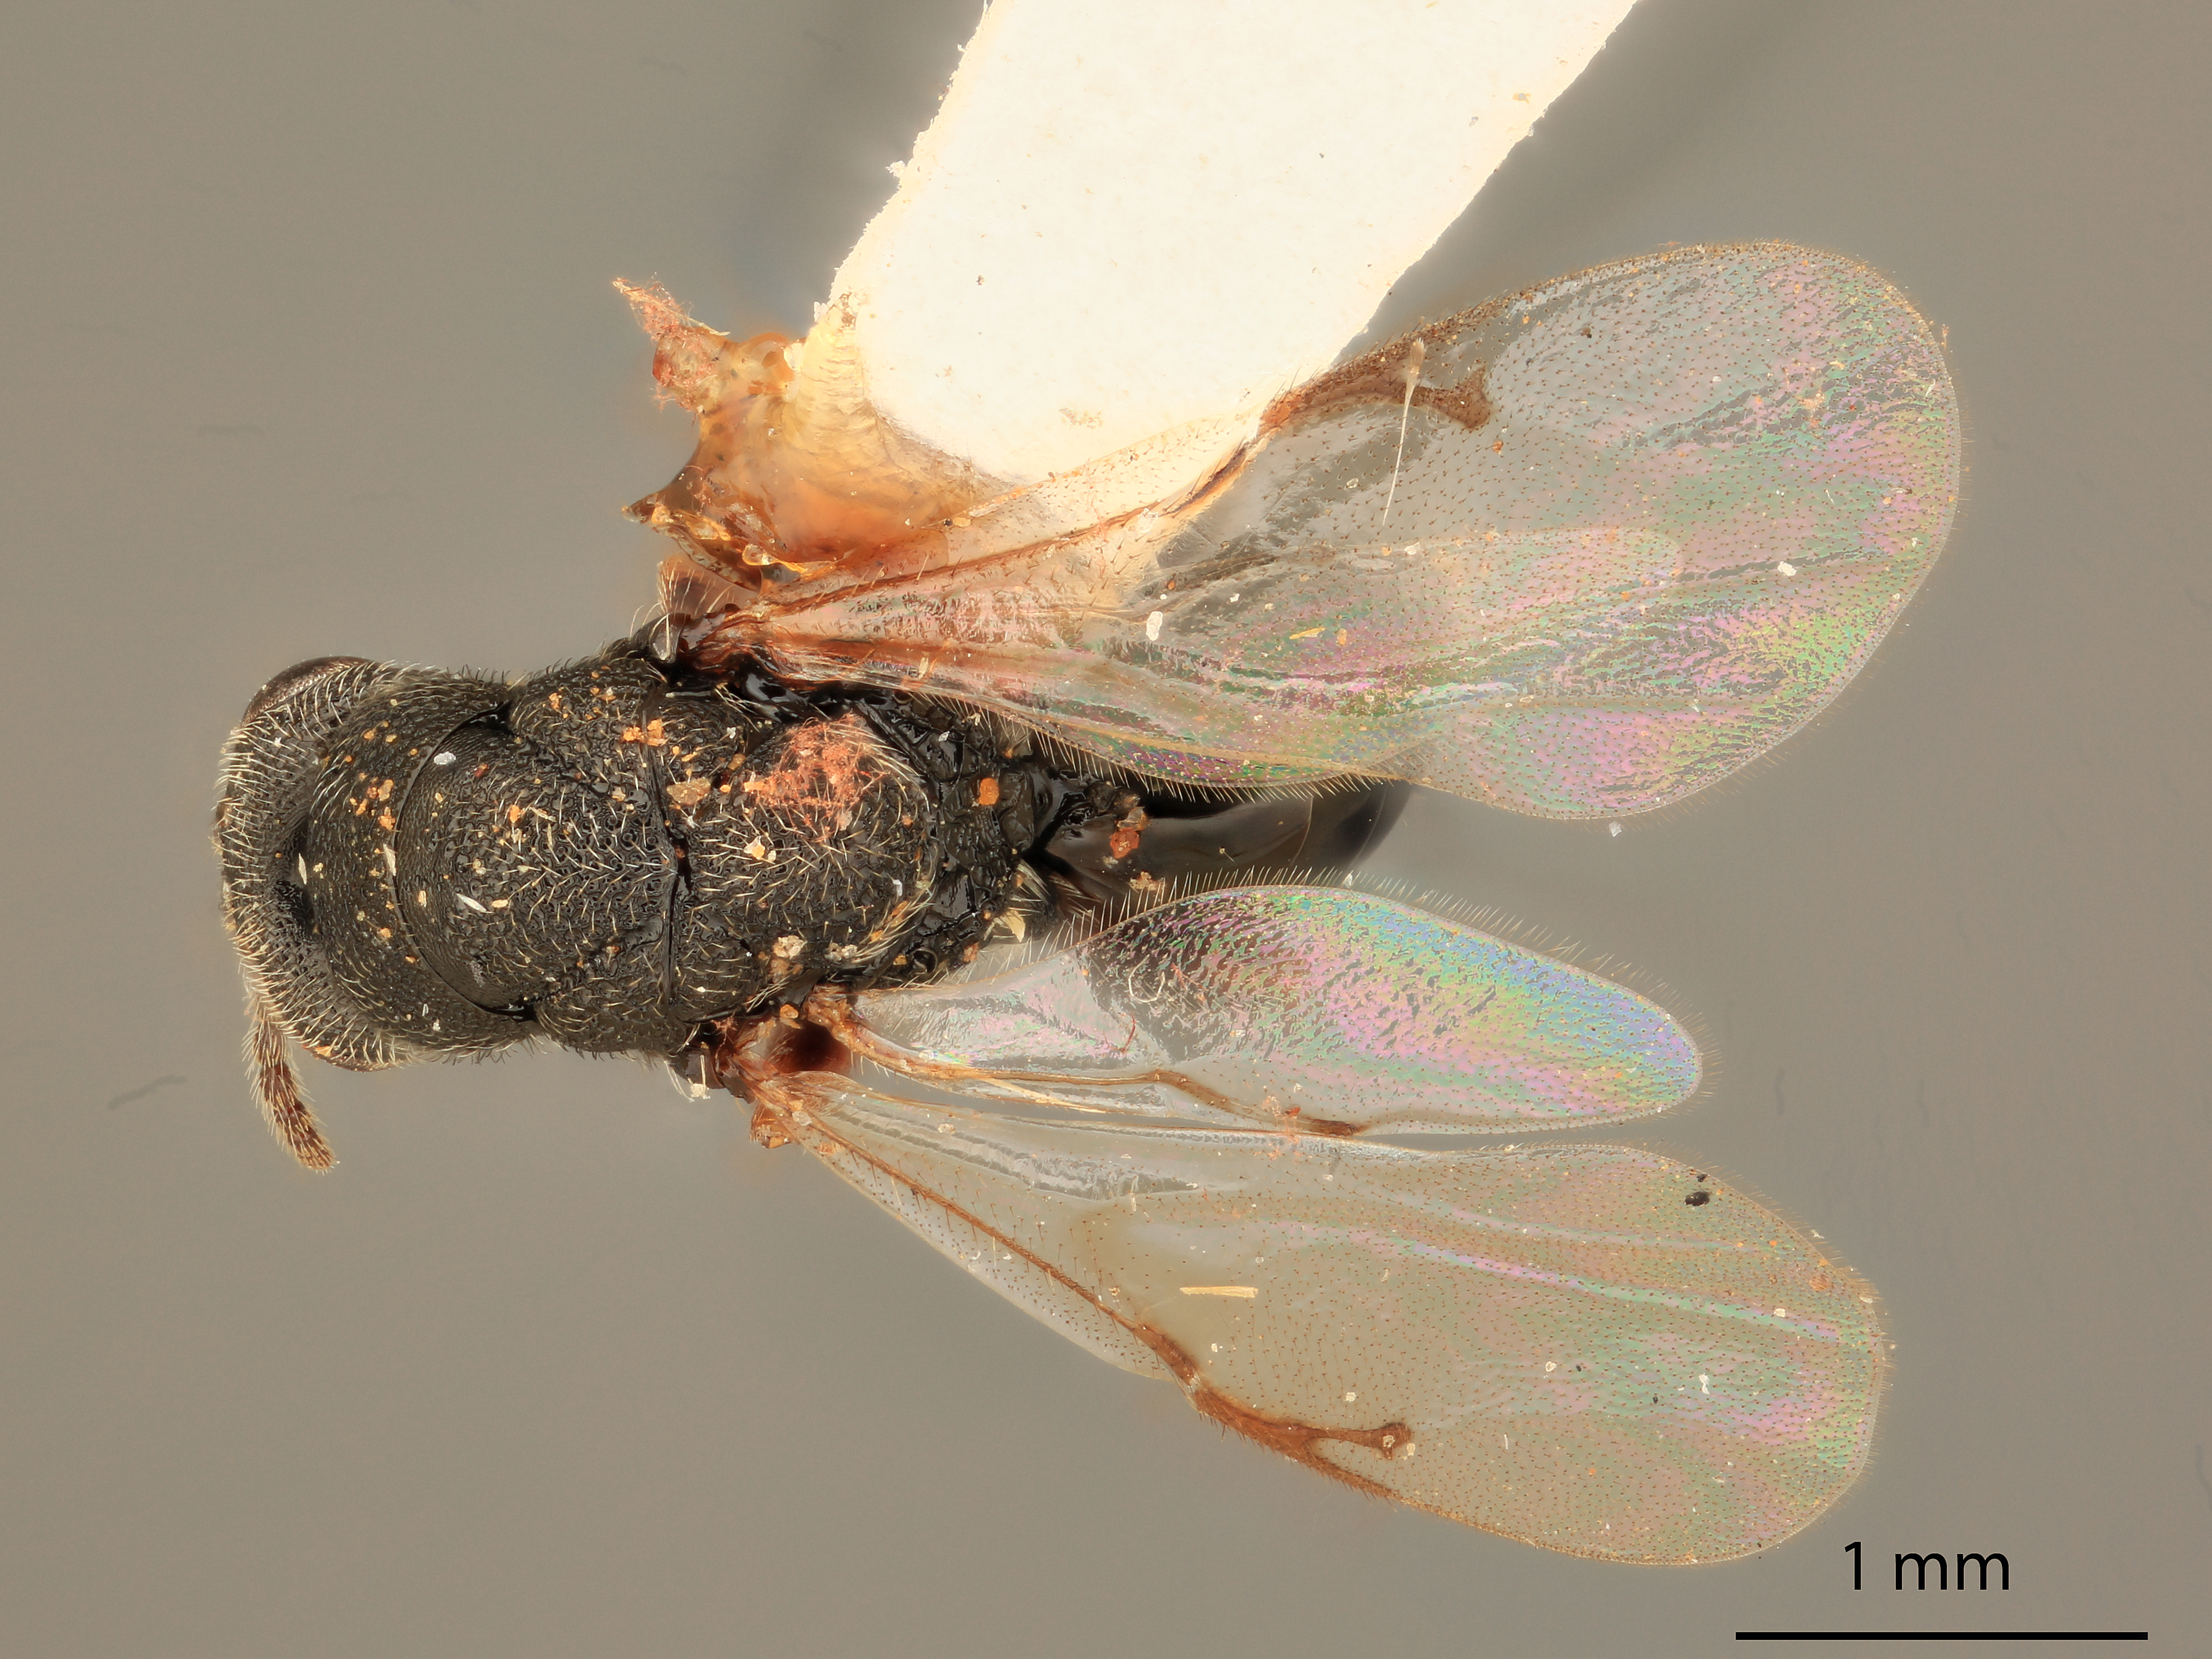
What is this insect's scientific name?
Eurytoma tumoris
